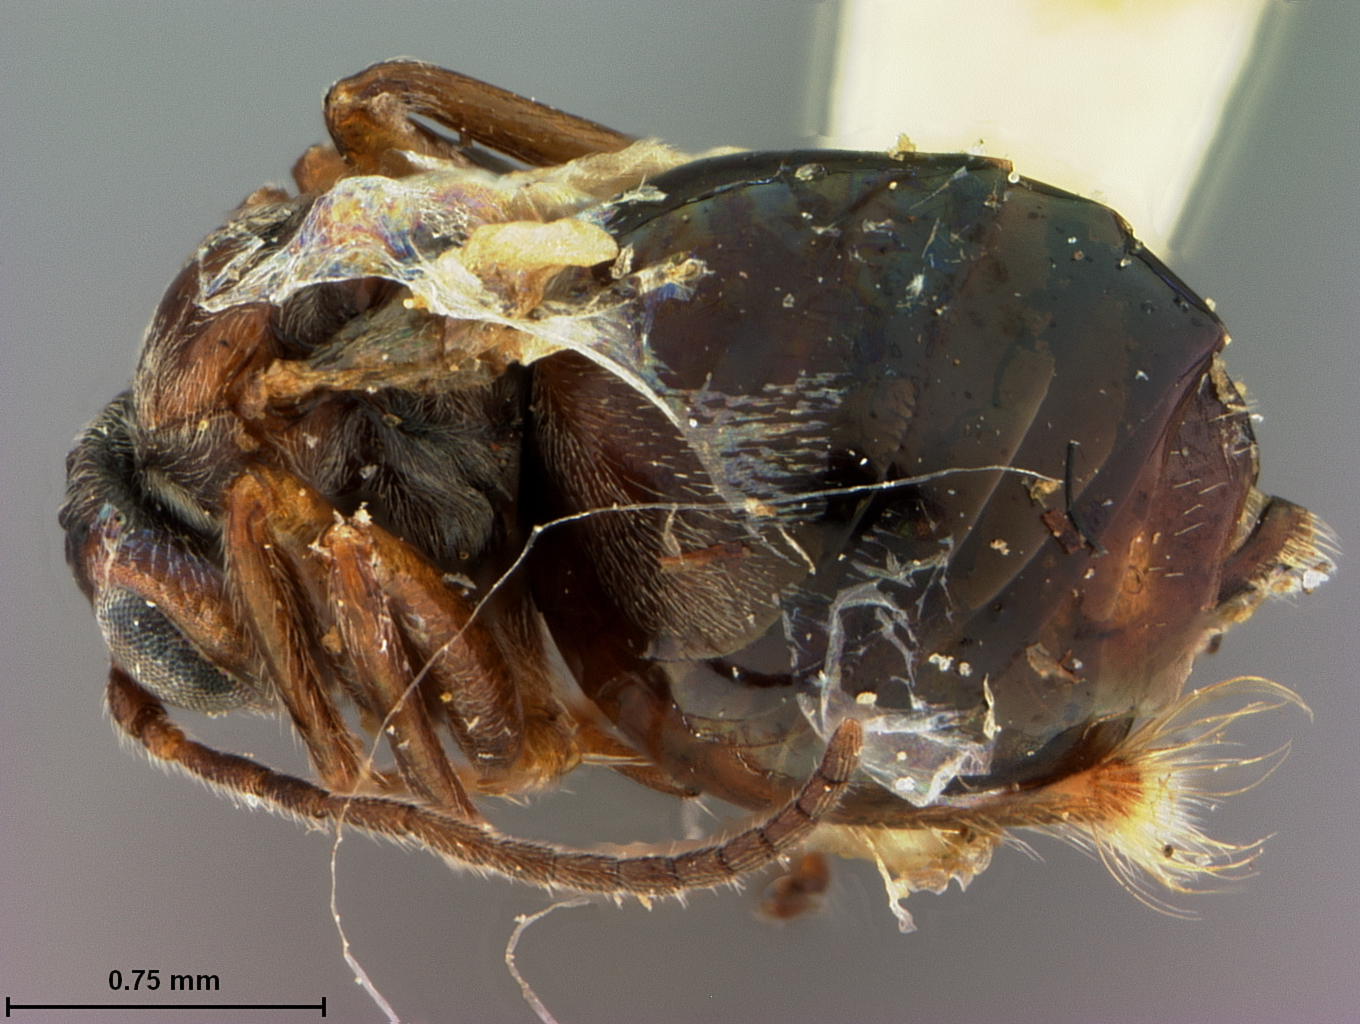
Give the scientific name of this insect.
Acraspis niger
